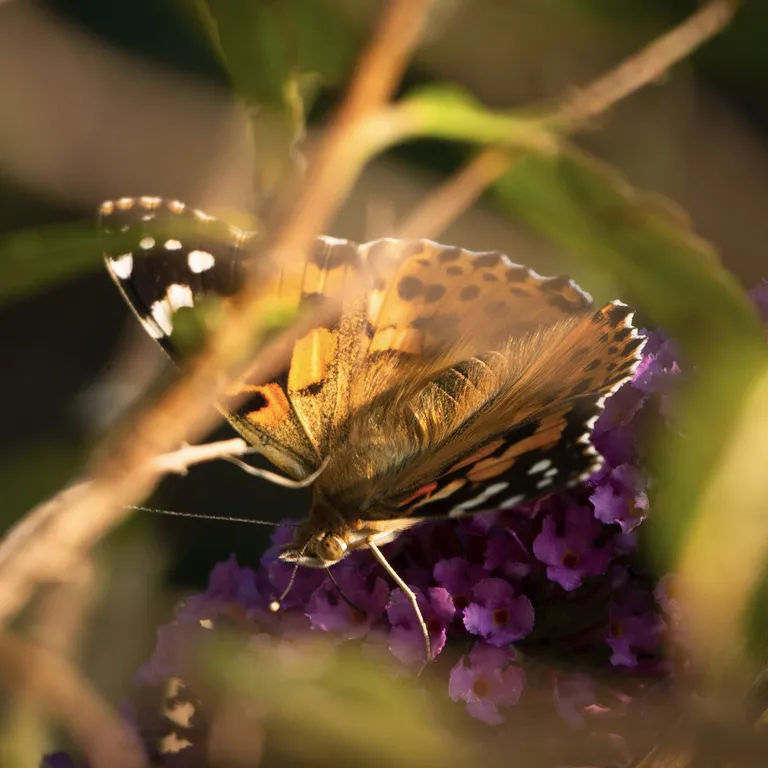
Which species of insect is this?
Vanessa cardui
